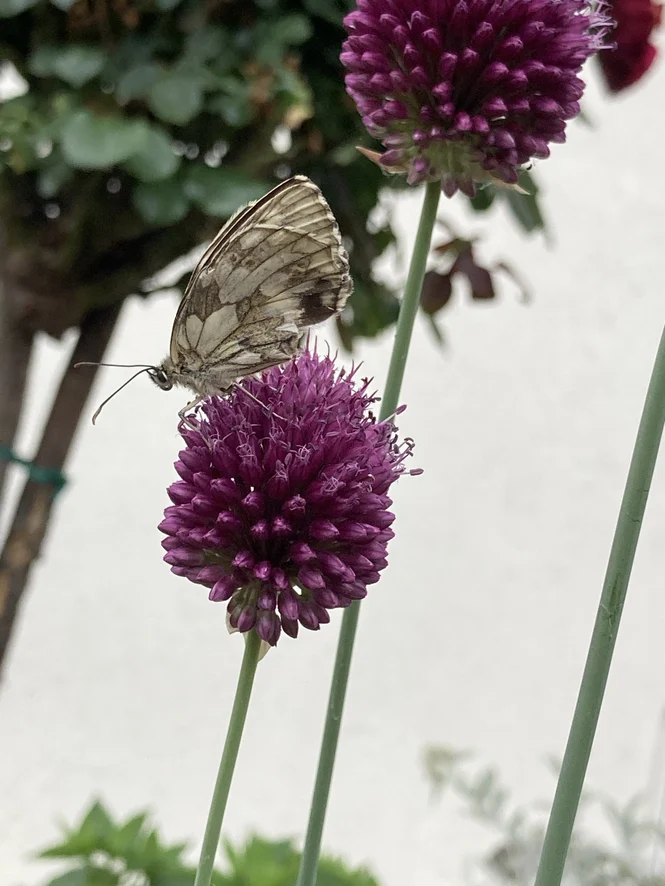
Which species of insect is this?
Melanargia galathea
